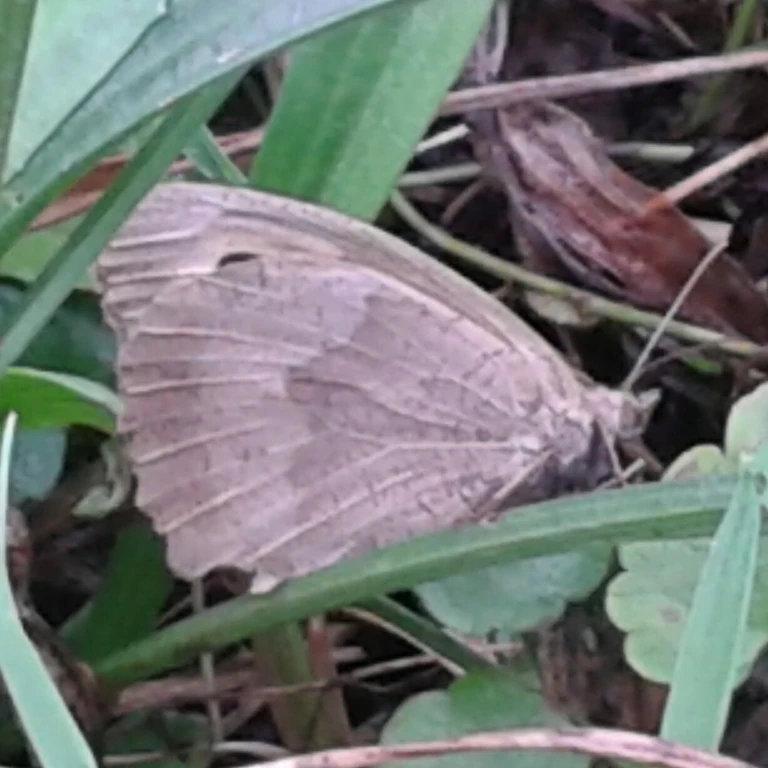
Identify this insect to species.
Maniola jurtina
